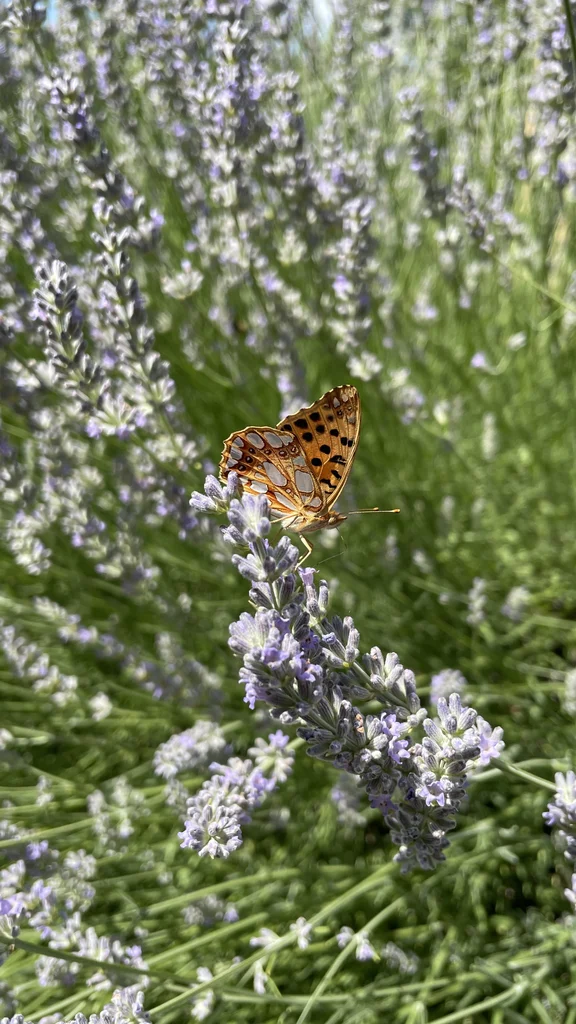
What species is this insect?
Issoria lathonia
